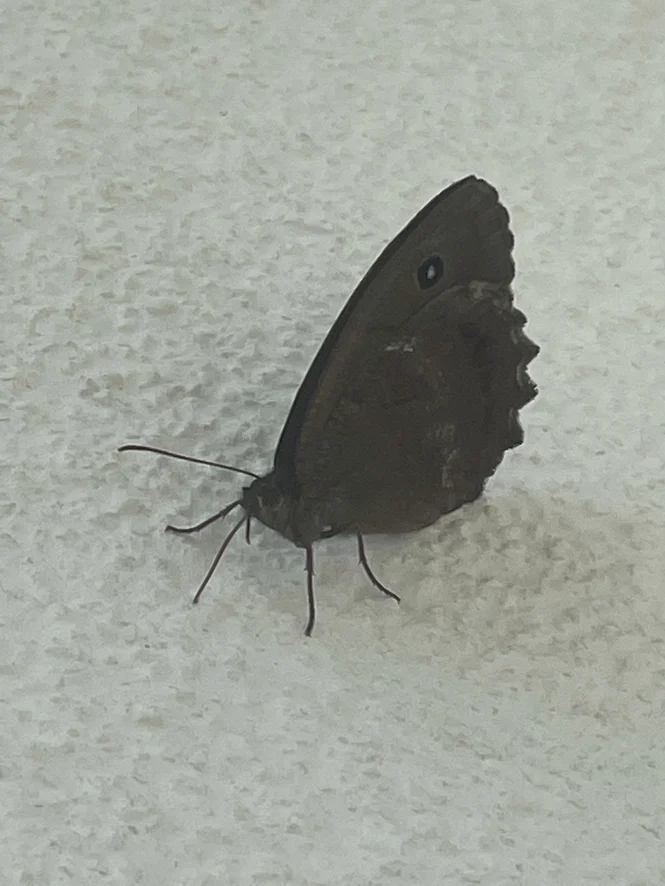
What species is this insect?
Minois dryas
